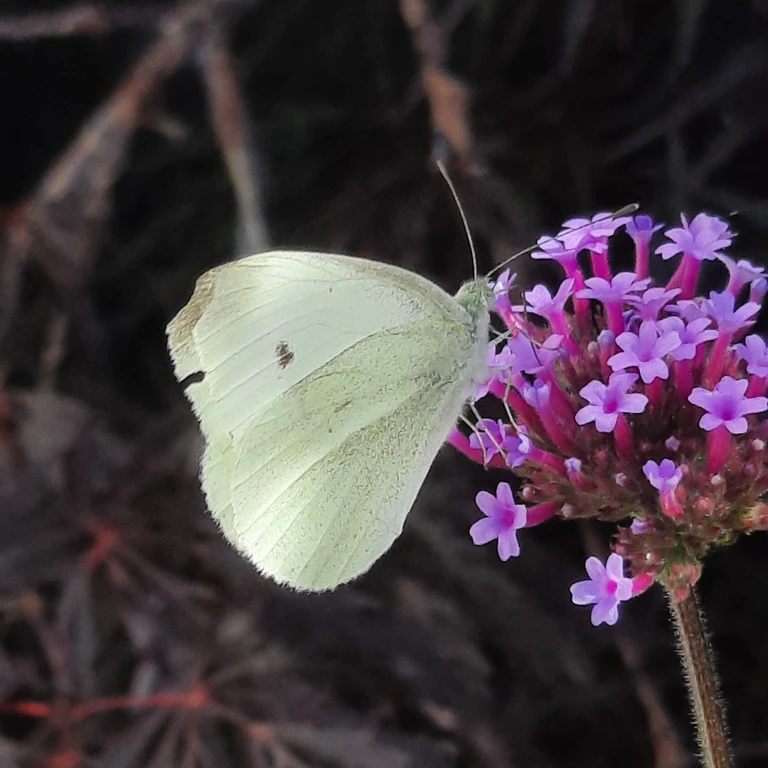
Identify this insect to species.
Pieris rapae
